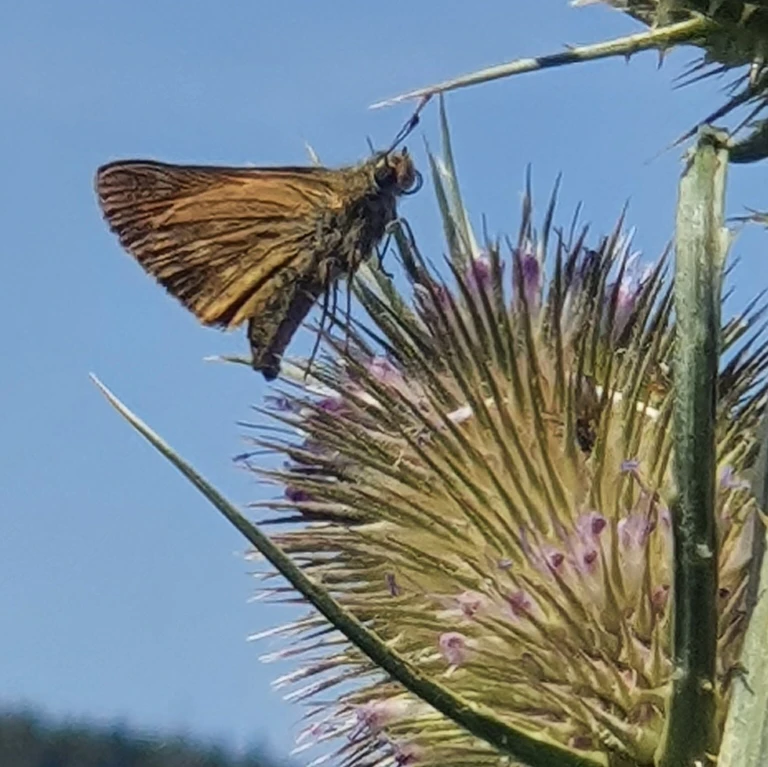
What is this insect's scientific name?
Ochlodes sylvanus (also Ochlodes venata)
